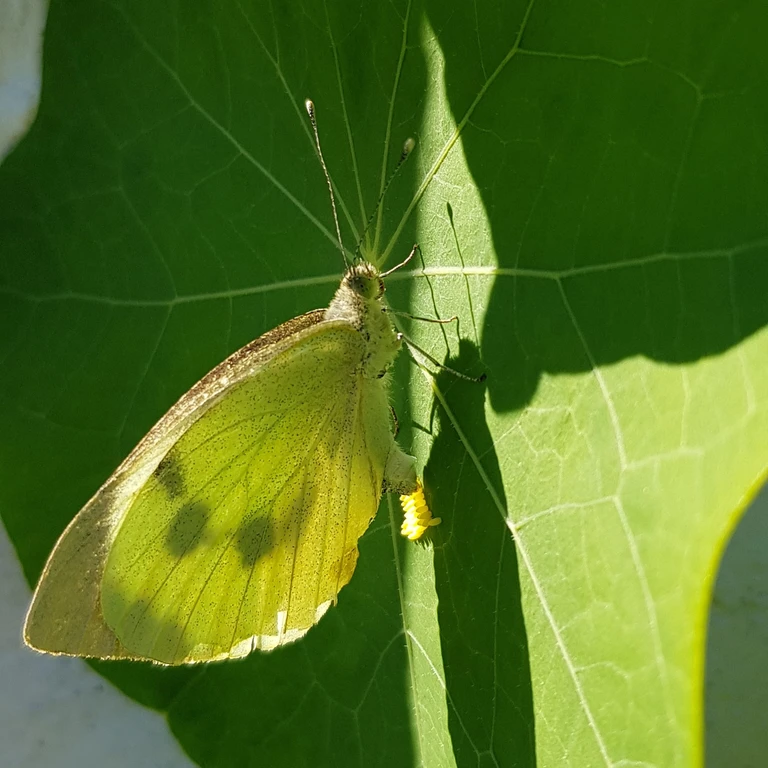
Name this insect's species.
Pieris brassicae
